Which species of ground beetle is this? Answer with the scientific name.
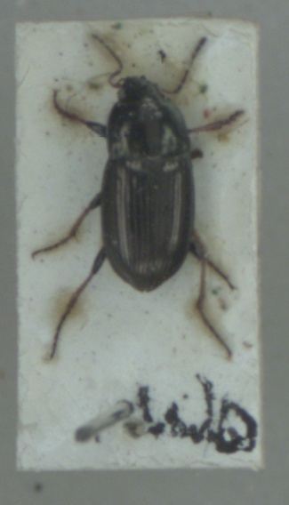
Amara plebeja
